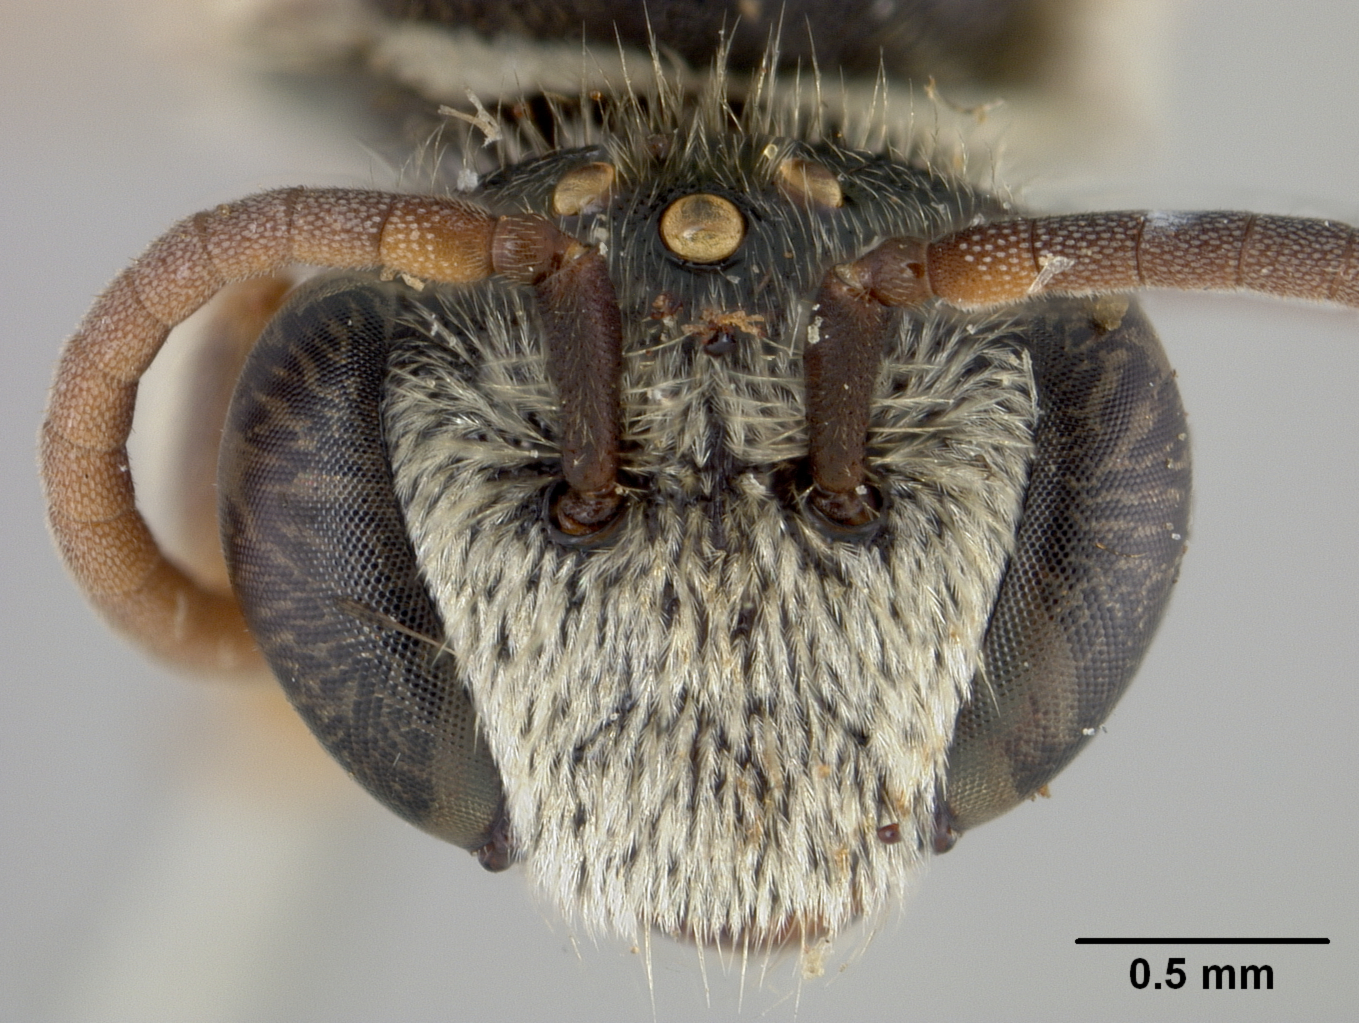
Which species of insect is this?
Nomia elongatula
